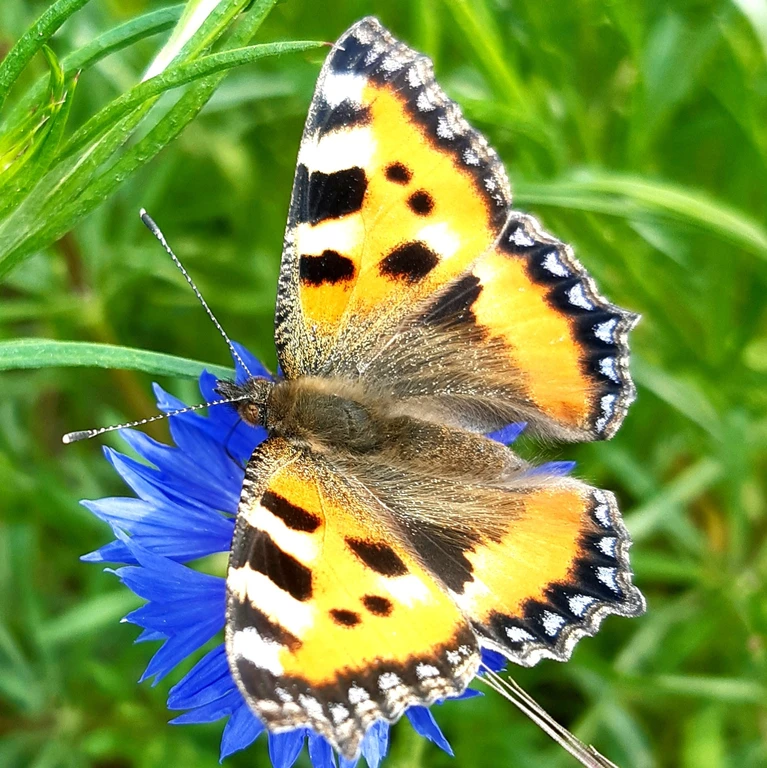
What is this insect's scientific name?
Aglais urticae
